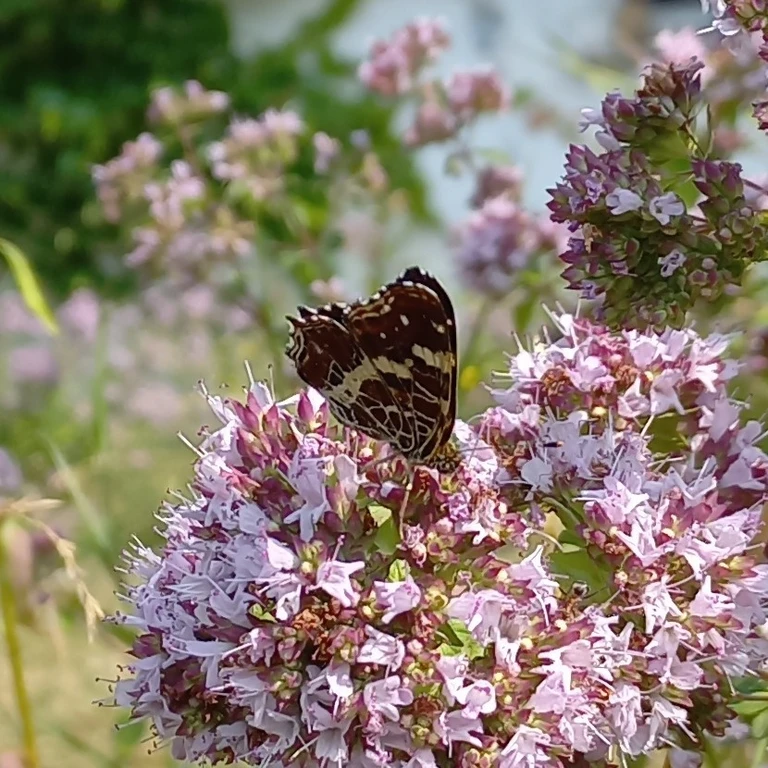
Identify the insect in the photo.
Araschnia levana
